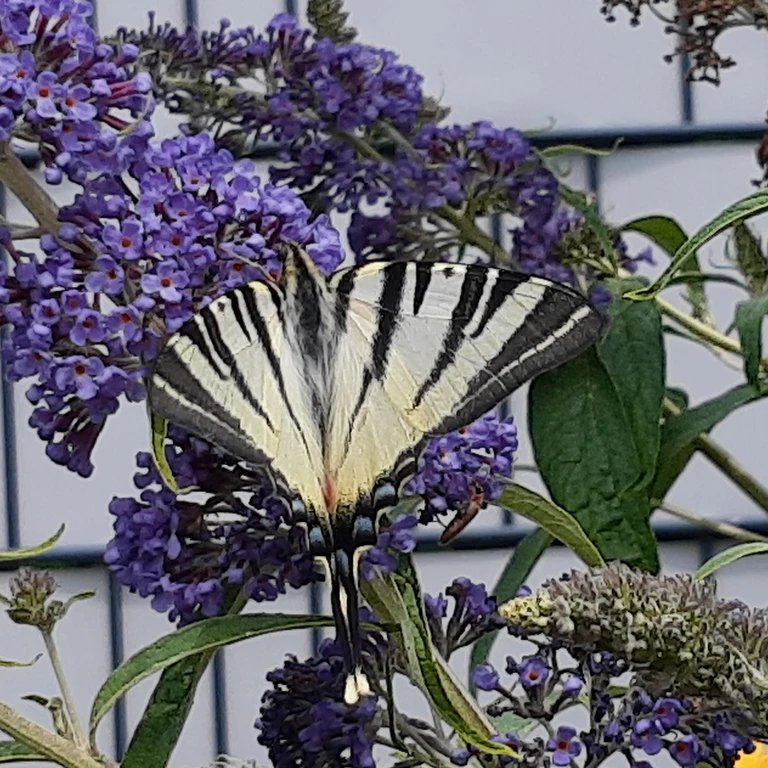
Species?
Iphiclides podalirius
